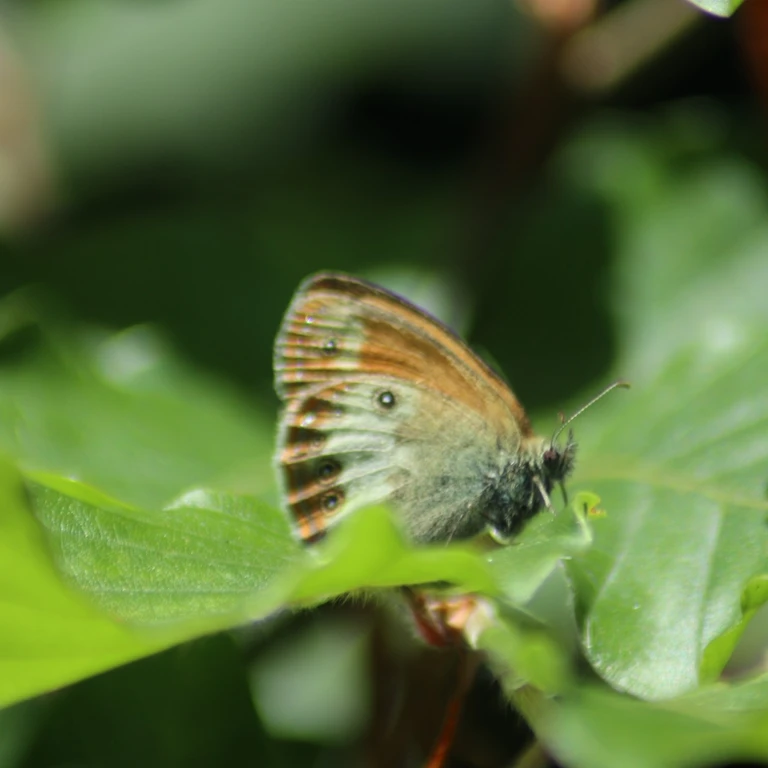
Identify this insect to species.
Coenonympha arcania
